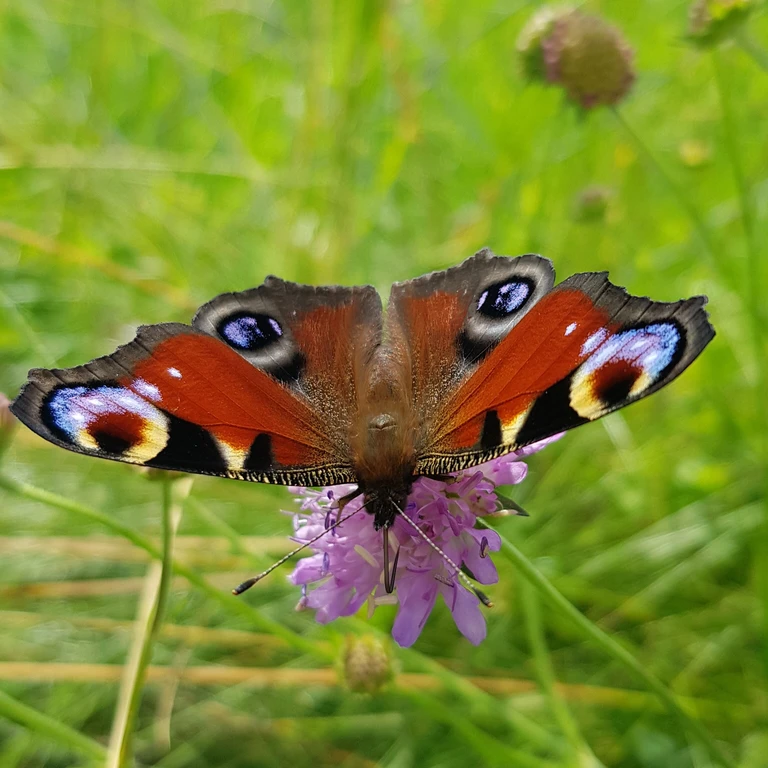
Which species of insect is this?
Aglais io
